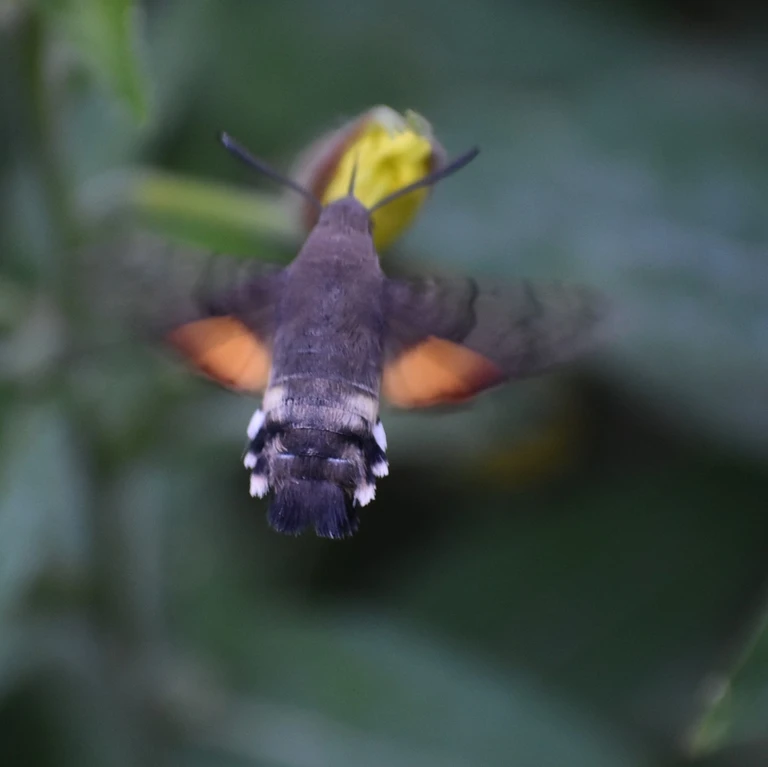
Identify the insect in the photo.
Macroglossum stellatarum
